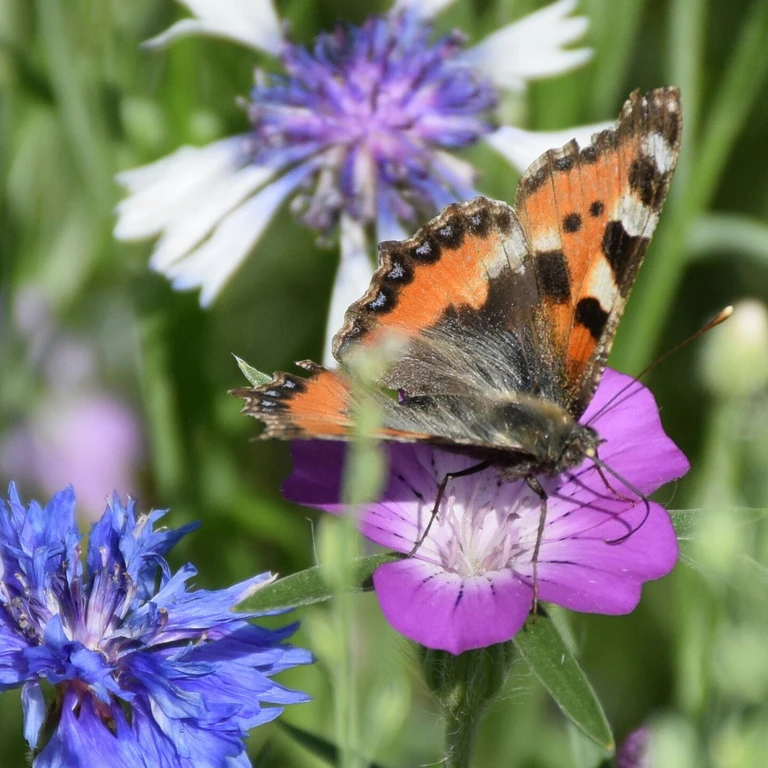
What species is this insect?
Aglais urticae
